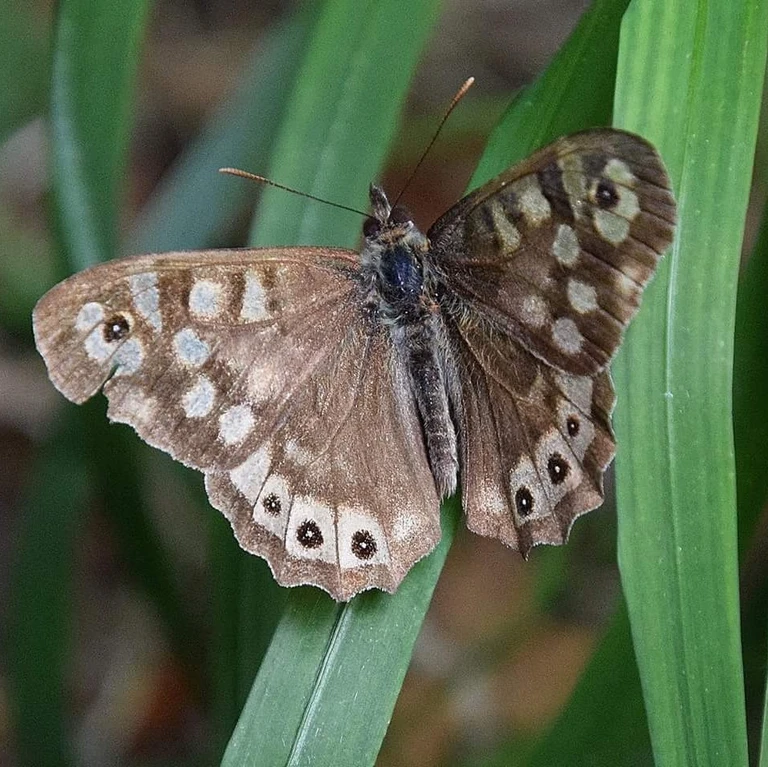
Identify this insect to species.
Pararge aegeria
